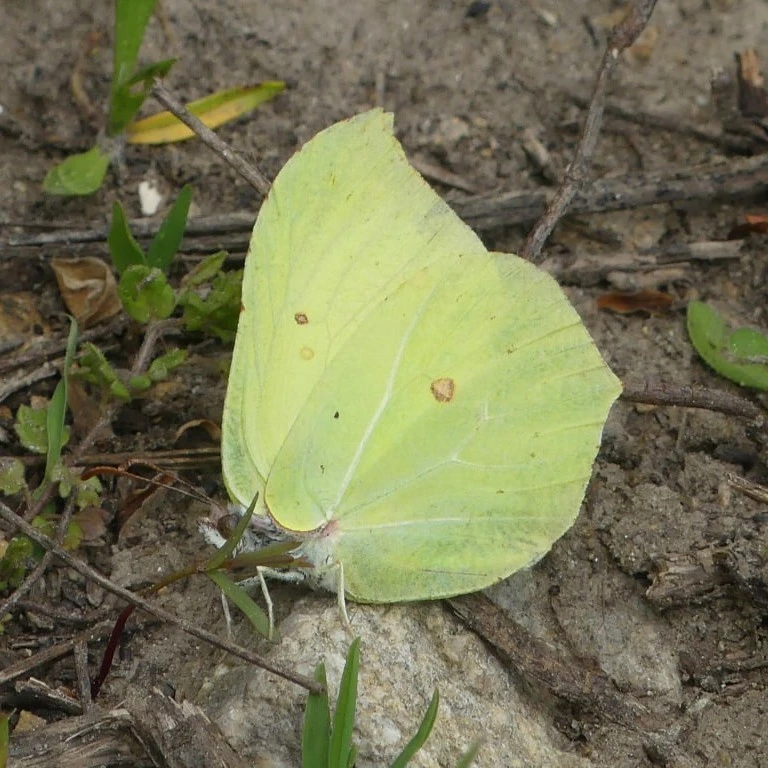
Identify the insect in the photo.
Gonepteryx rhamni
